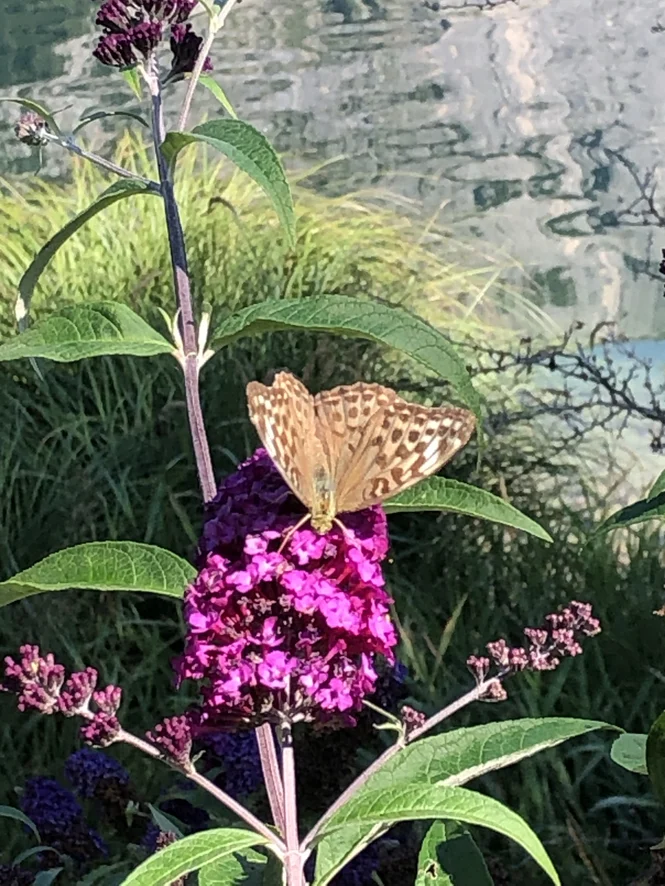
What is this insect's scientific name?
Argynnis paphia
